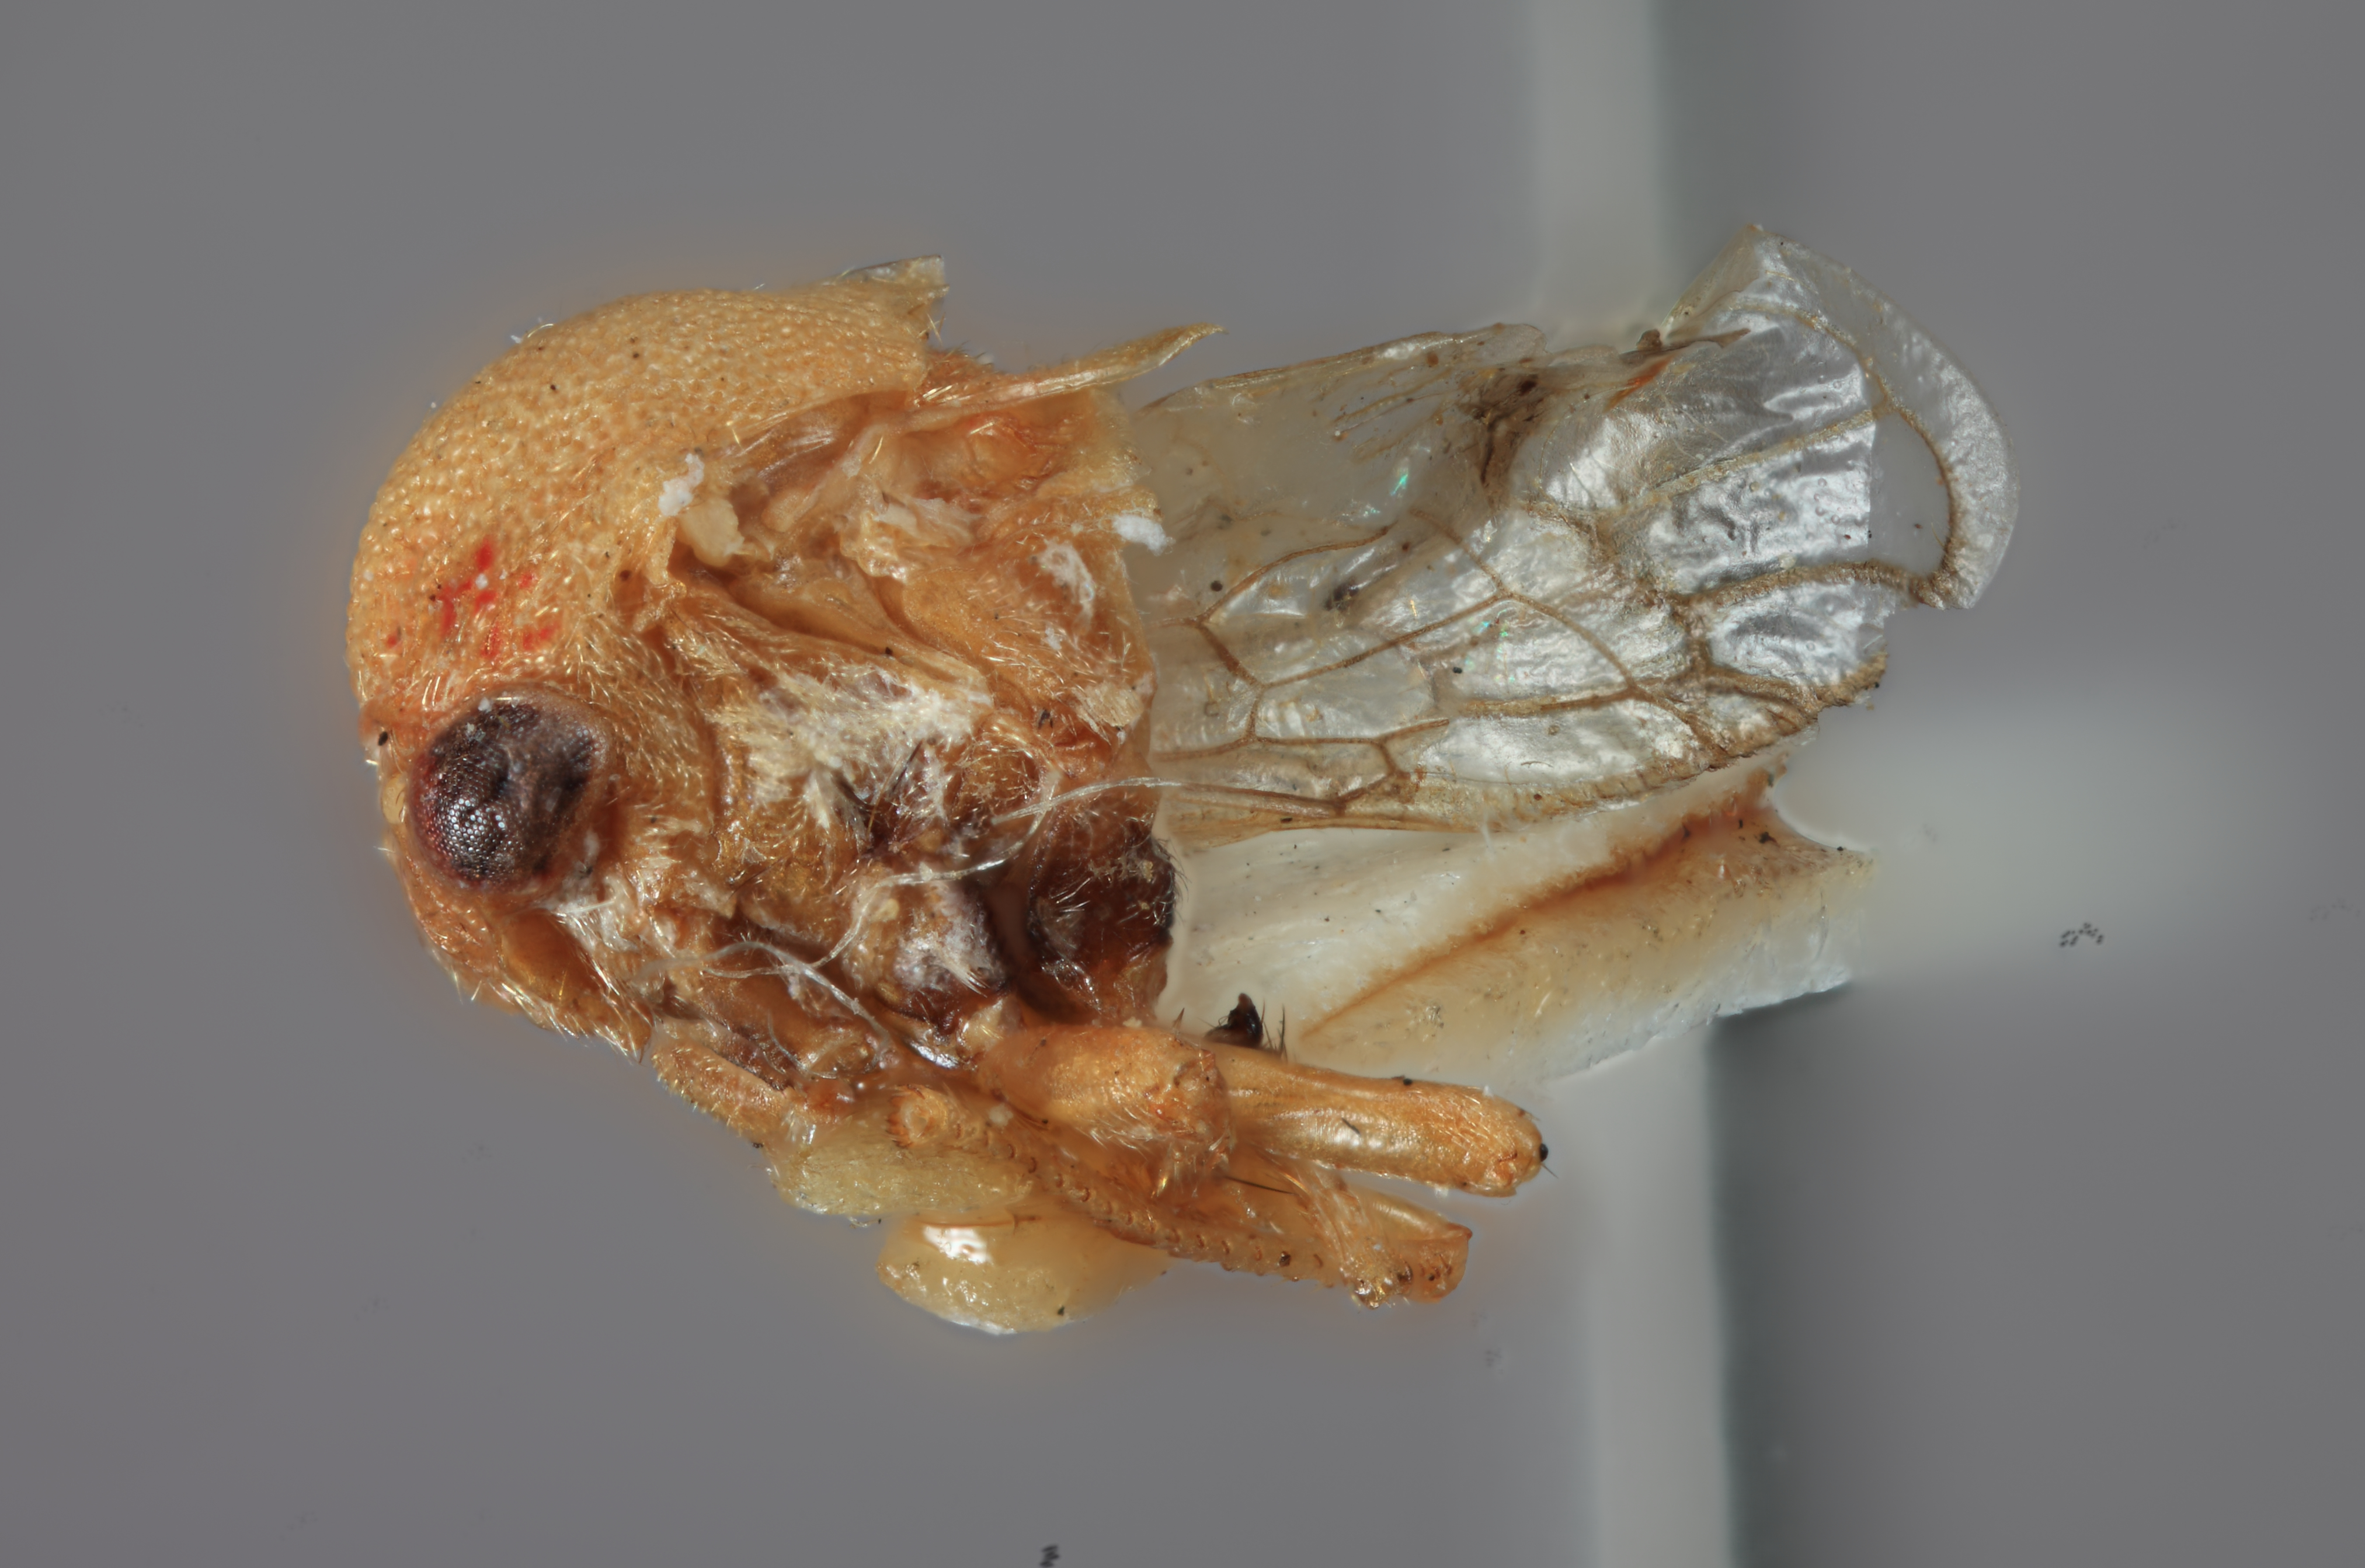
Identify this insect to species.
Centriculus flavus
